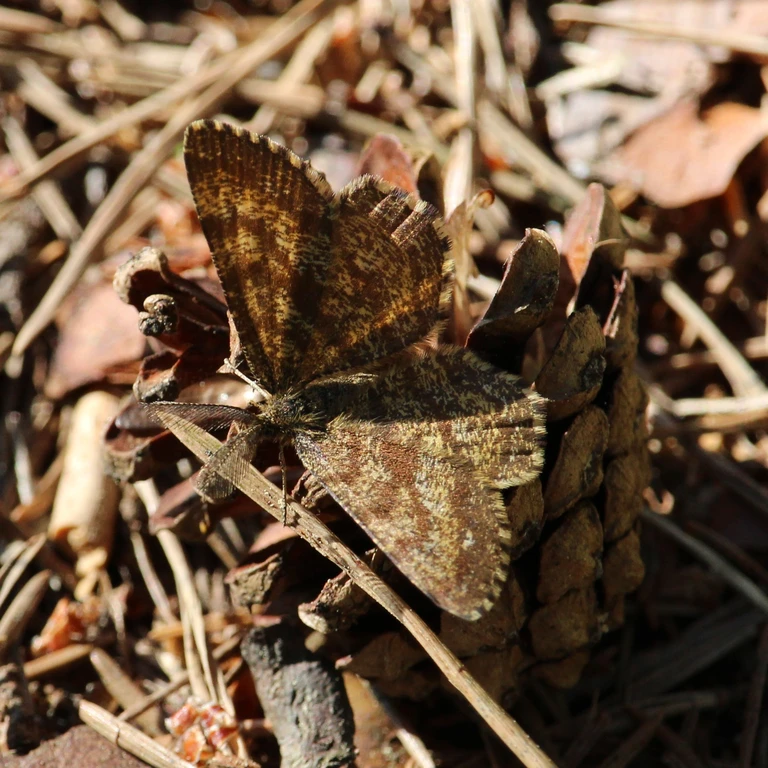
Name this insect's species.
Ematurga atomaria
